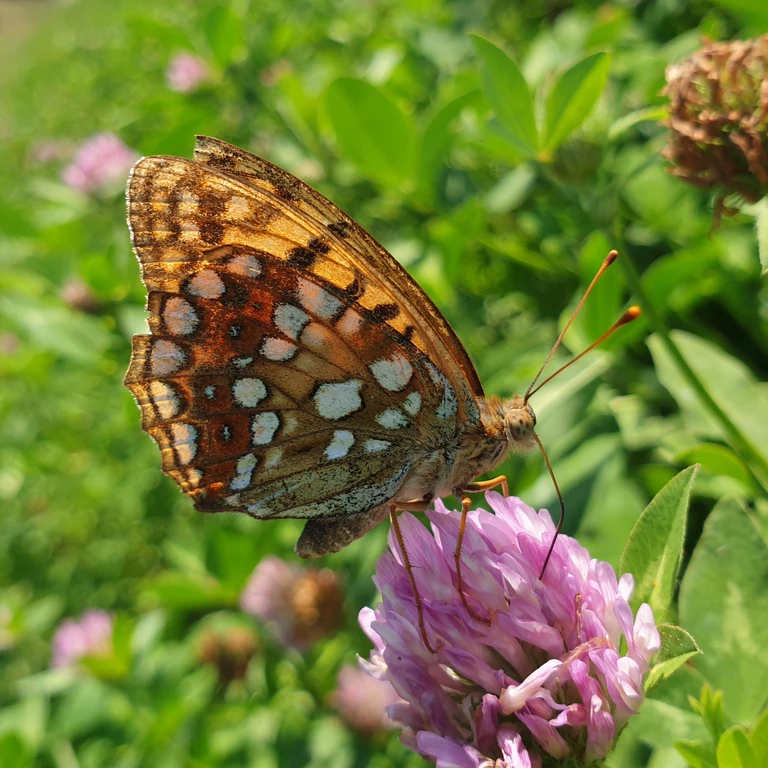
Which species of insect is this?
Fabriciana adippe
